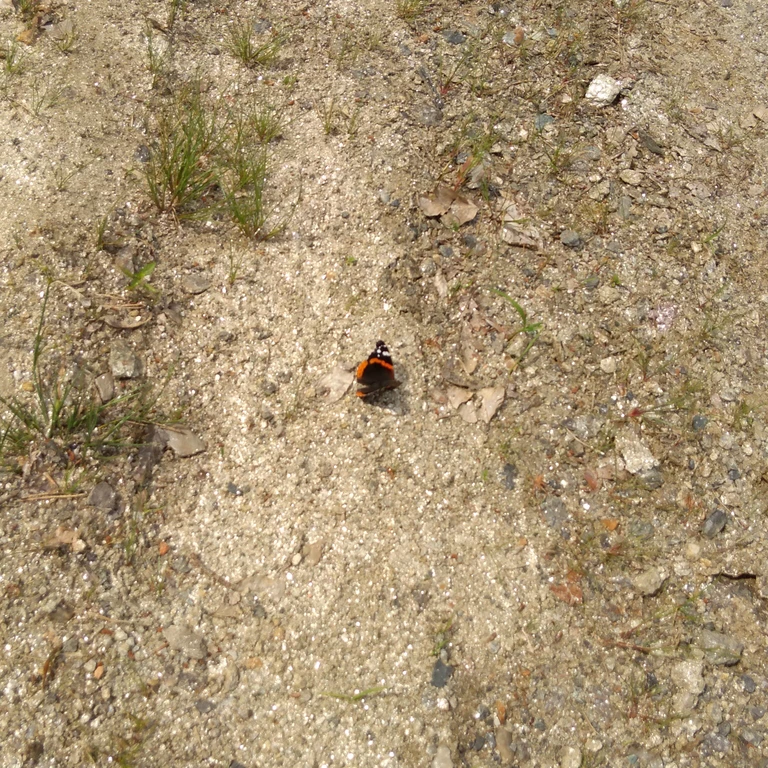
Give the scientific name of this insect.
Vanessa atalanta
